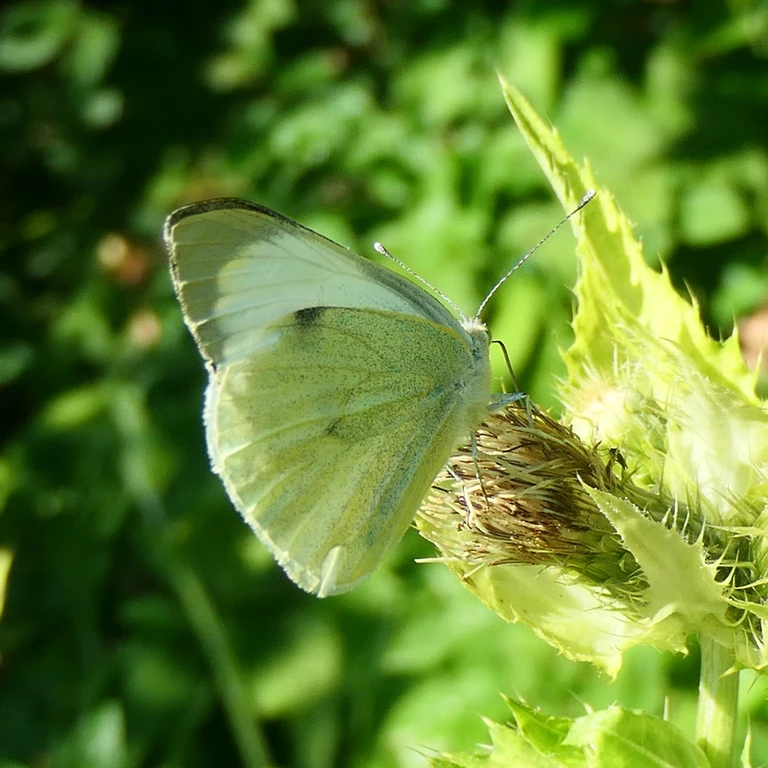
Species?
Pieris brassicae
